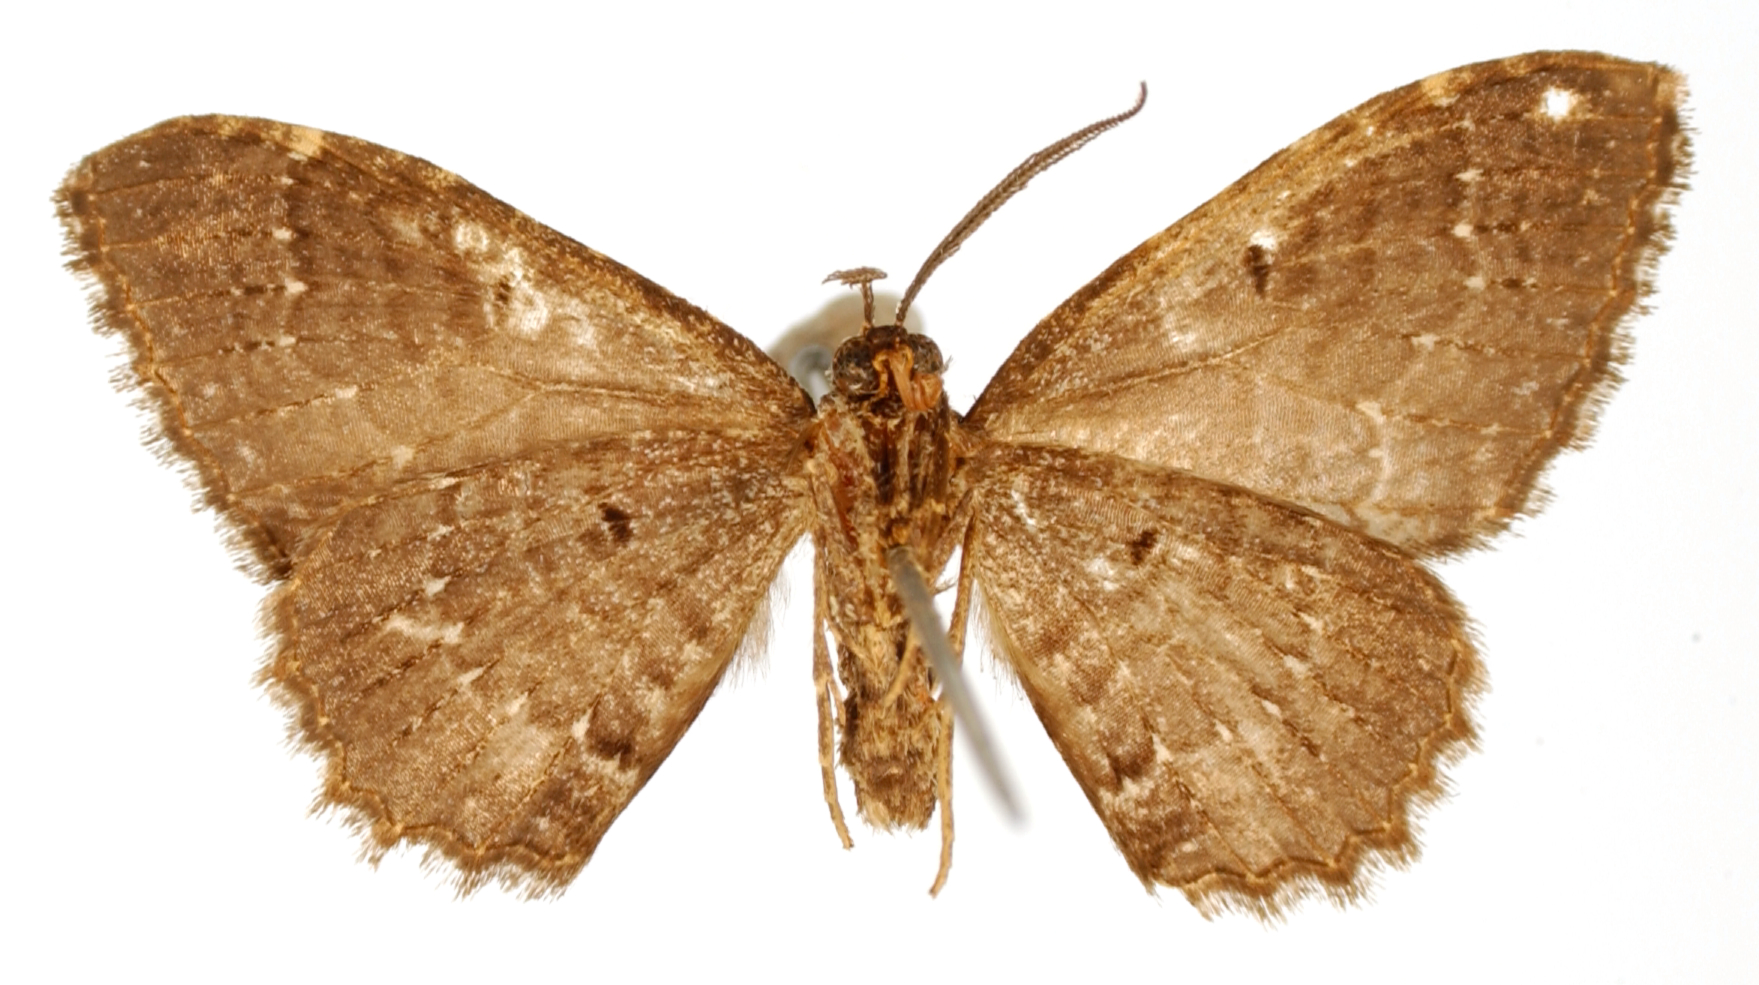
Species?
Xanthorhoe veraria
